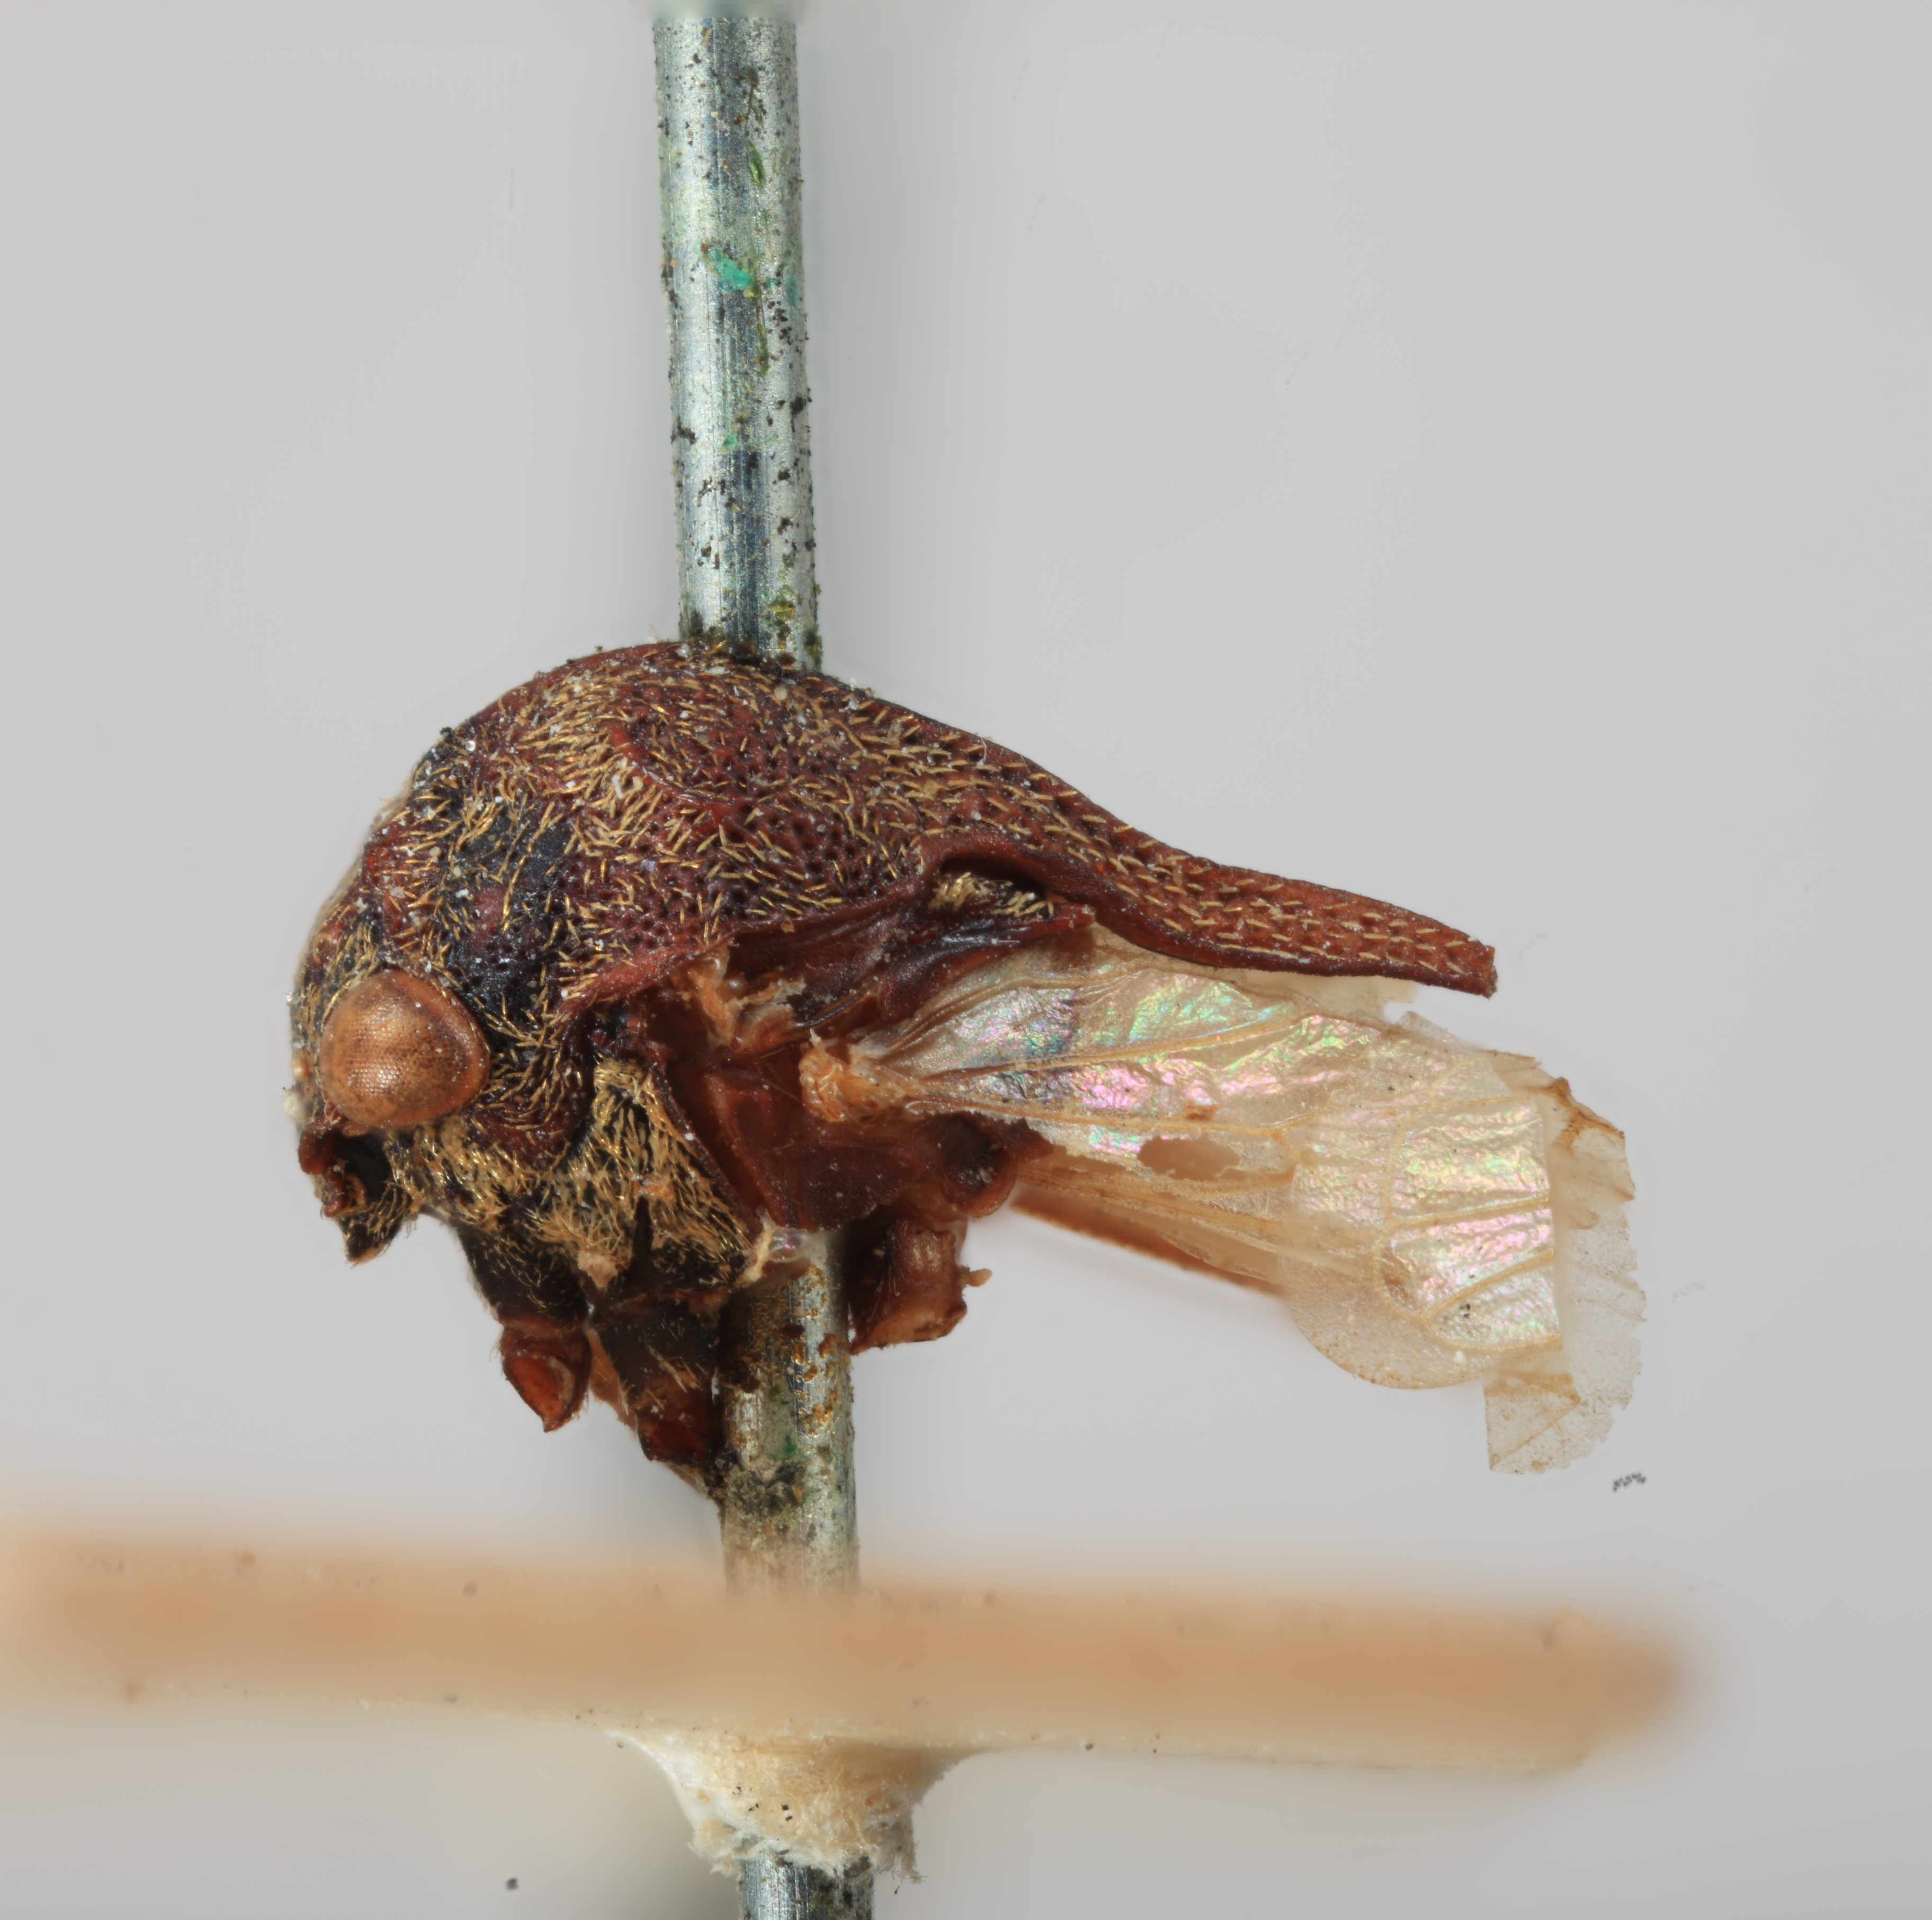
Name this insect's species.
Pogontypus australiensis
